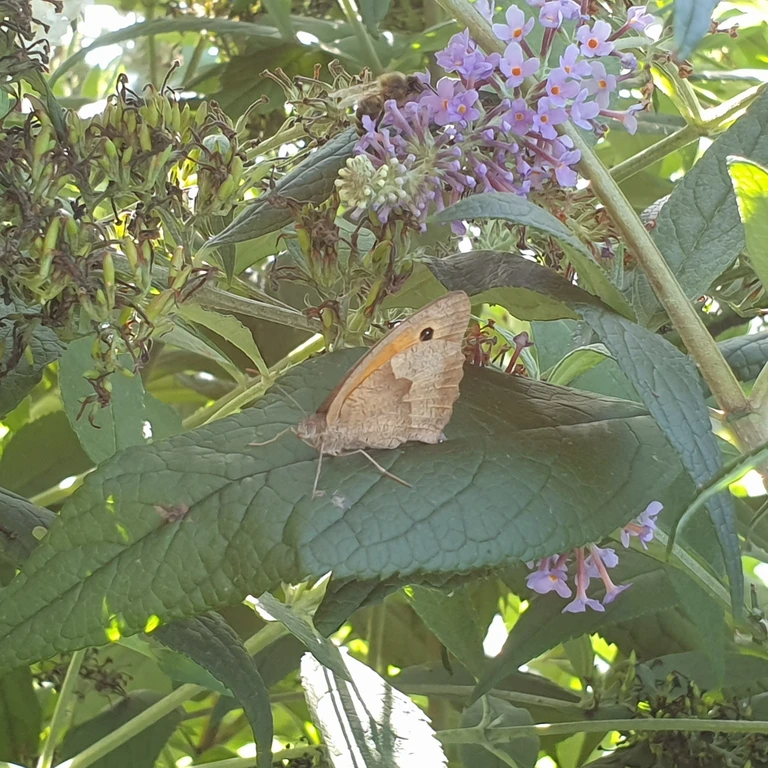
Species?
Maniola jurtina
